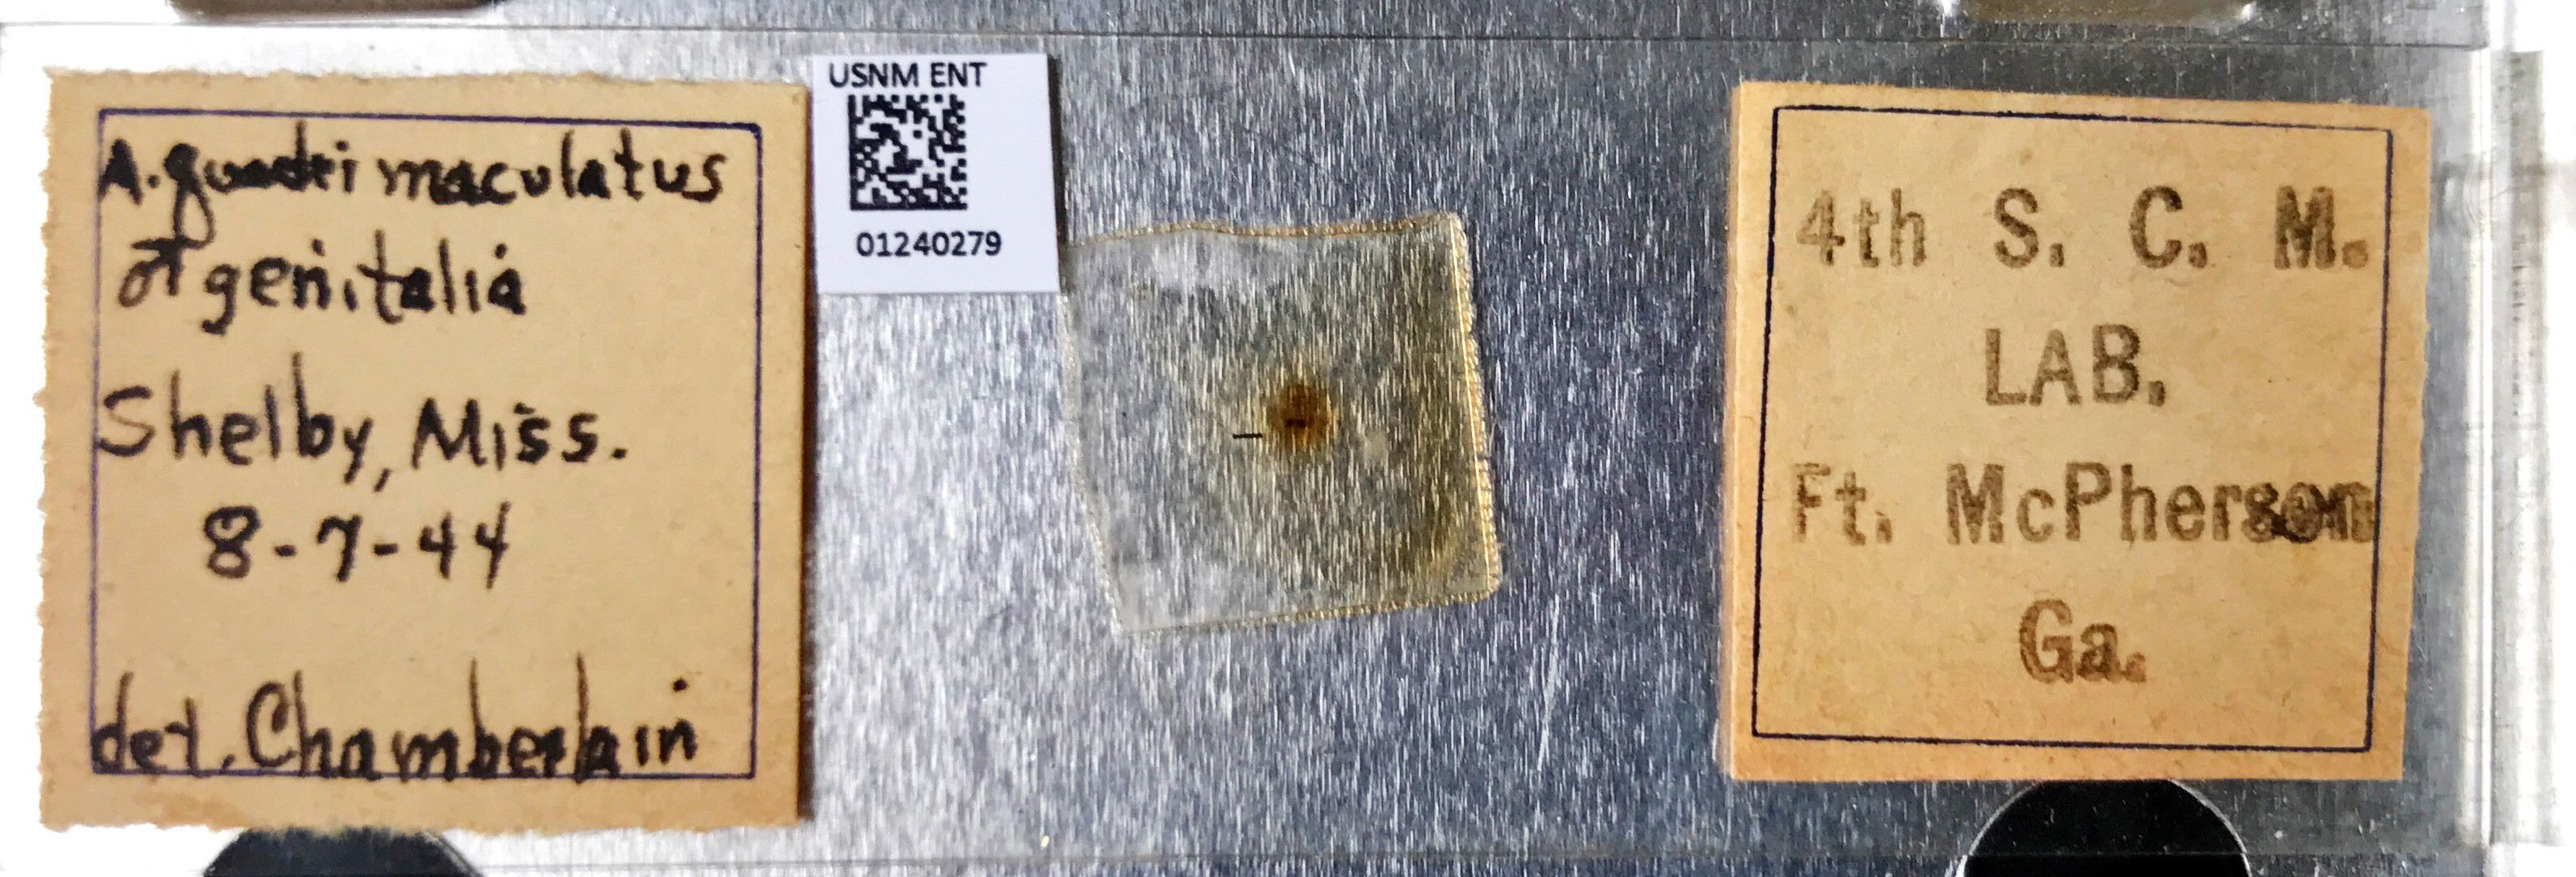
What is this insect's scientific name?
Culex infantulus
